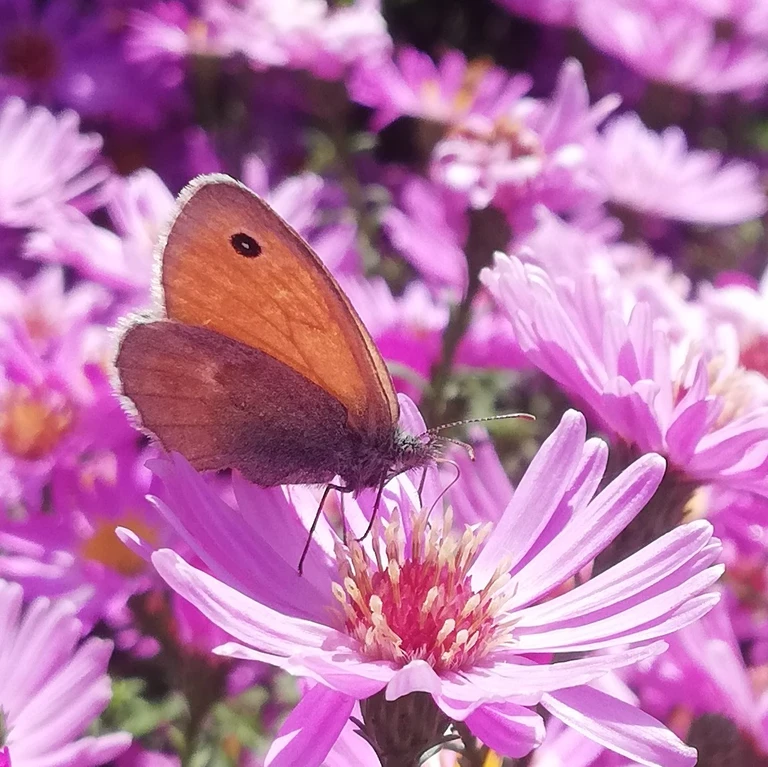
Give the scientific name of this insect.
Coenonympha pamphilus
